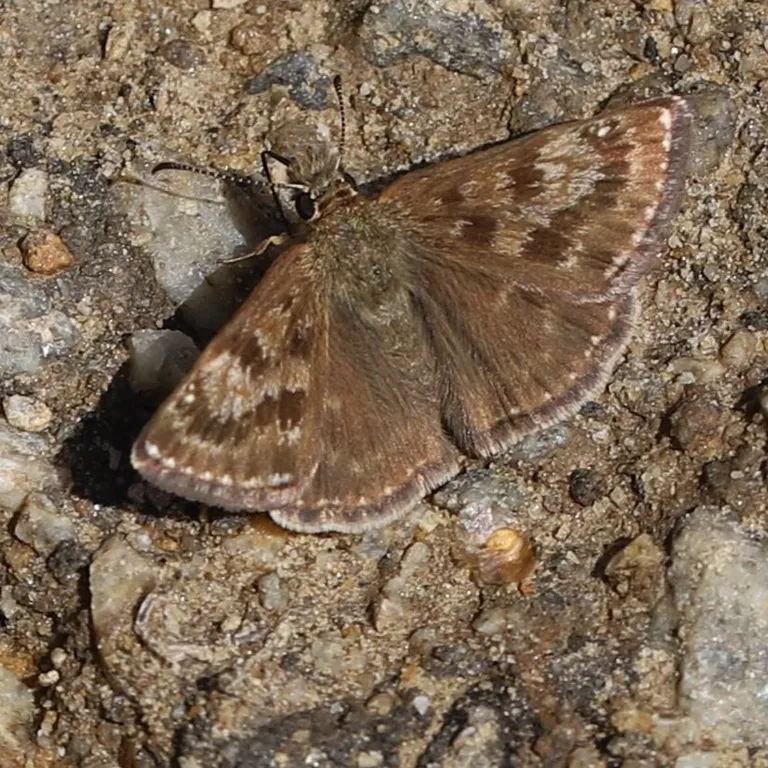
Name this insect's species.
Erynnis tages
